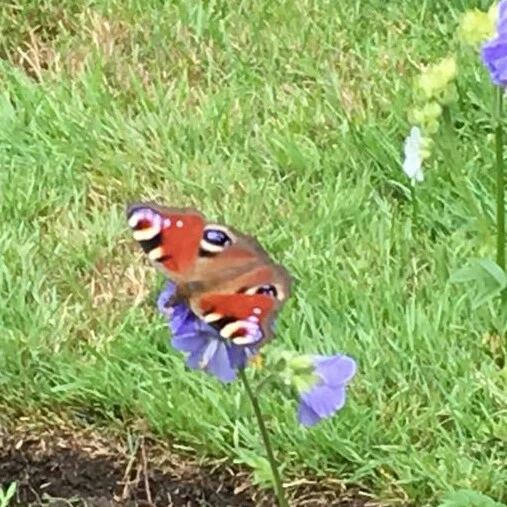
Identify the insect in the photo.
Aglais io
